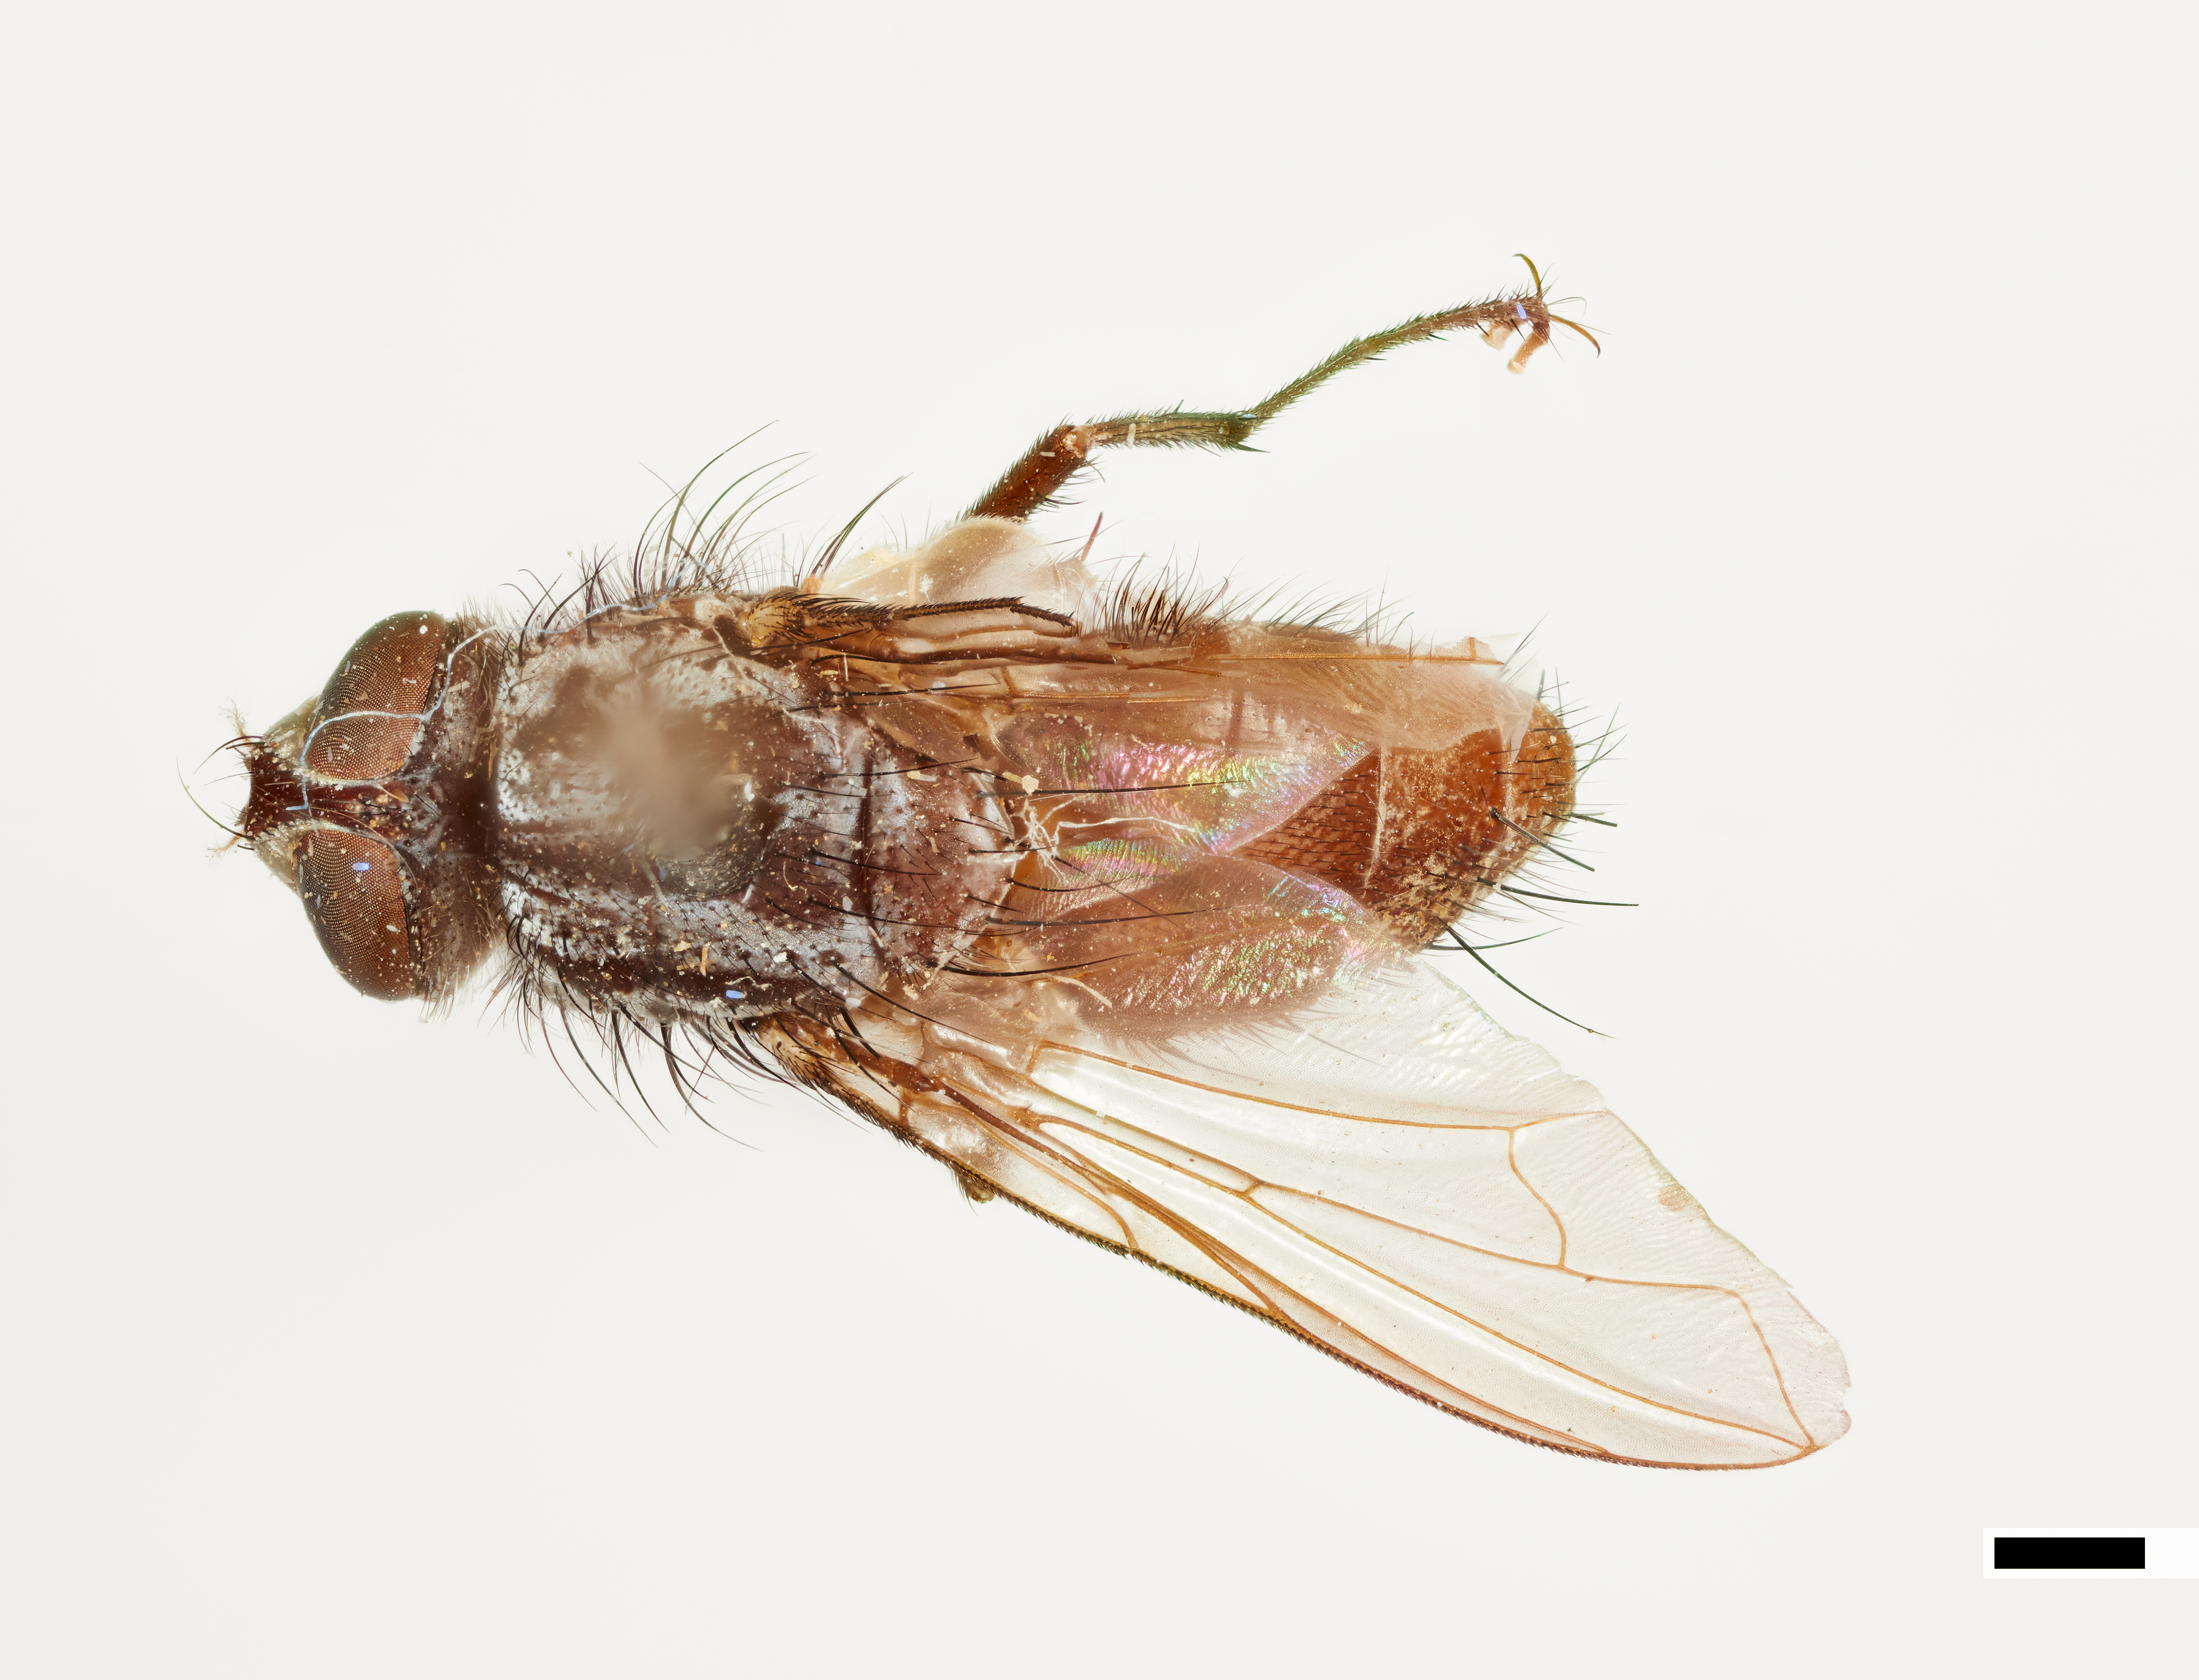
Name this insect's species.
Ateloglossa cinerea
